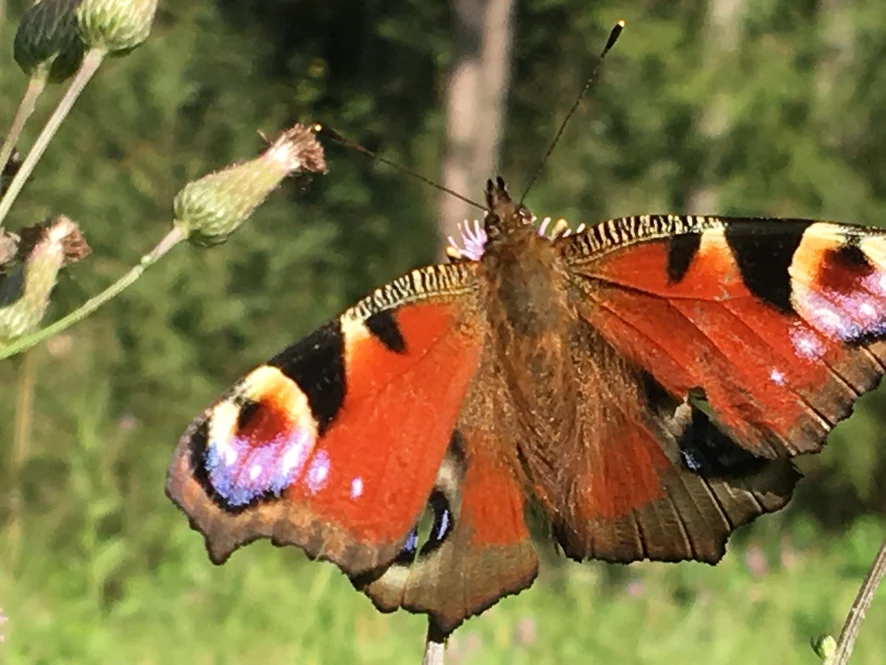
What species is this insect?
Aglais io
